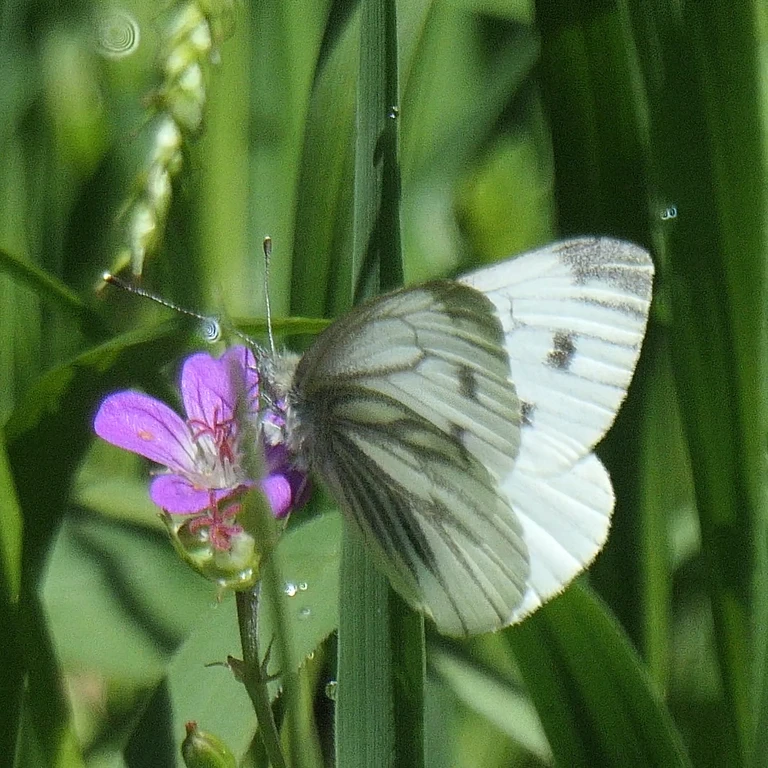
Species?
Pieris napi
